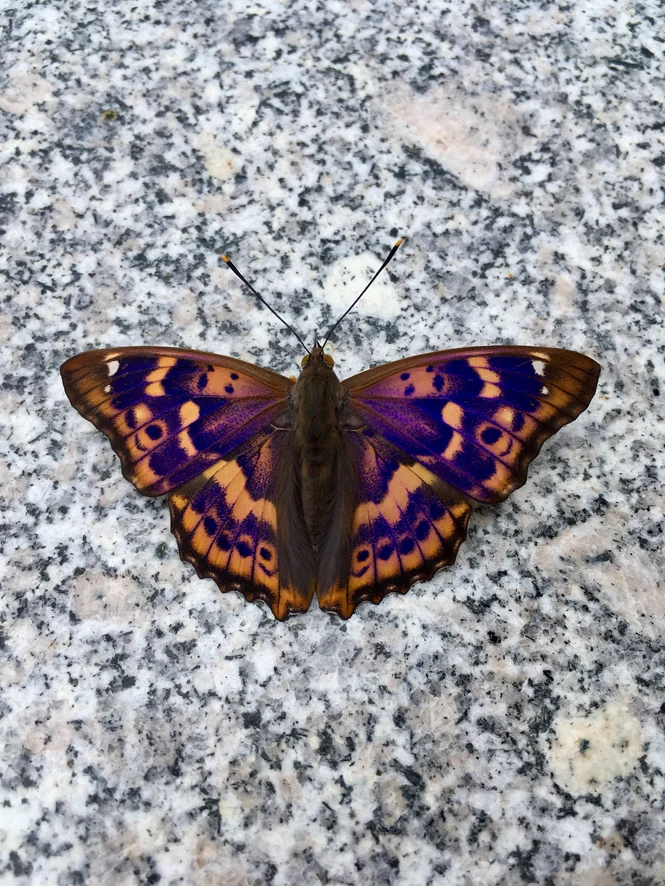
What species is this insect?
Apatura ilia
